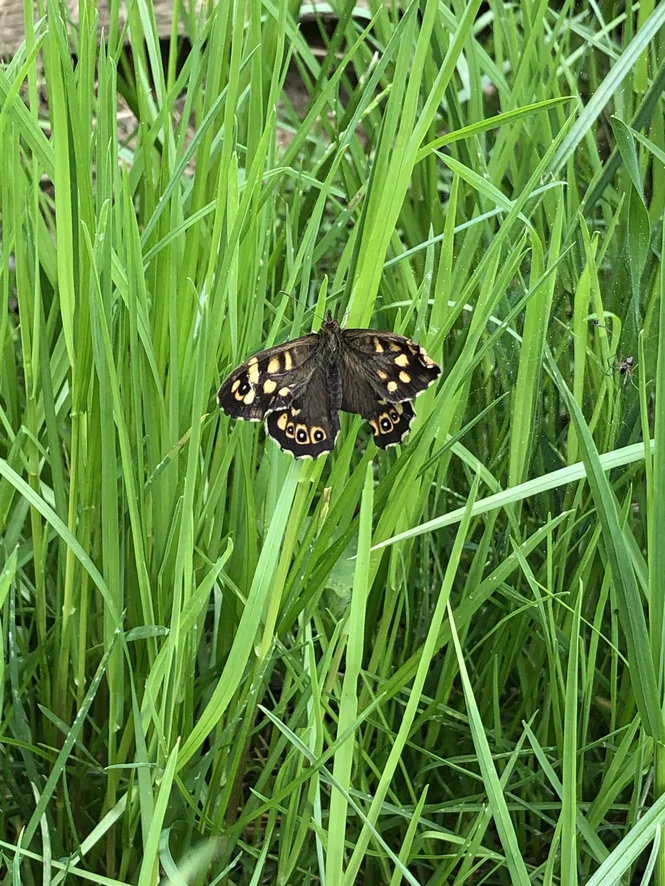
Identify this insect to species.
Pararge aegeria
